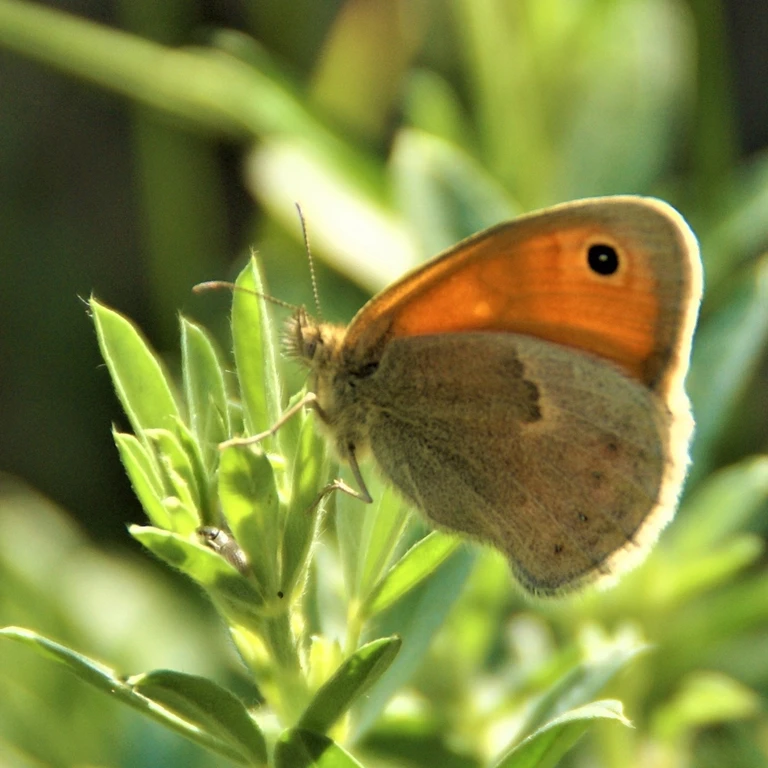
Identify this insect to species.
Coenonympha pamphilus
